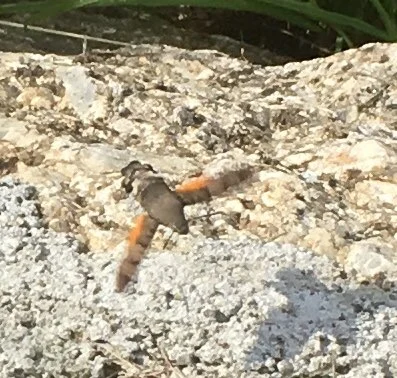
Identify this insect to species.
Macroglossum stellatarum
